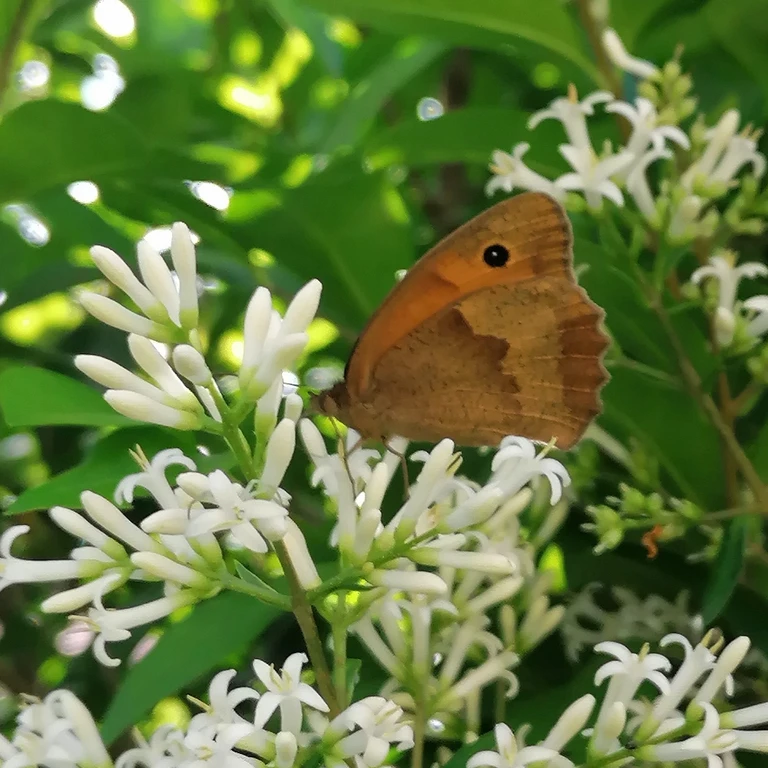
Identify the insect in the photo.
Maniola jurtina
